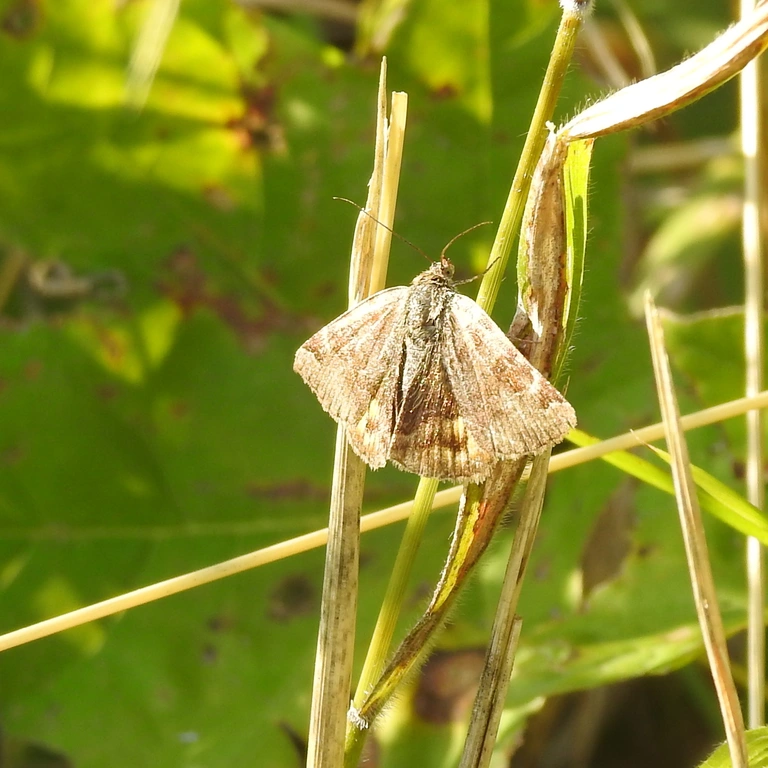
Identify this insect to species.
Euclidia glyphica
